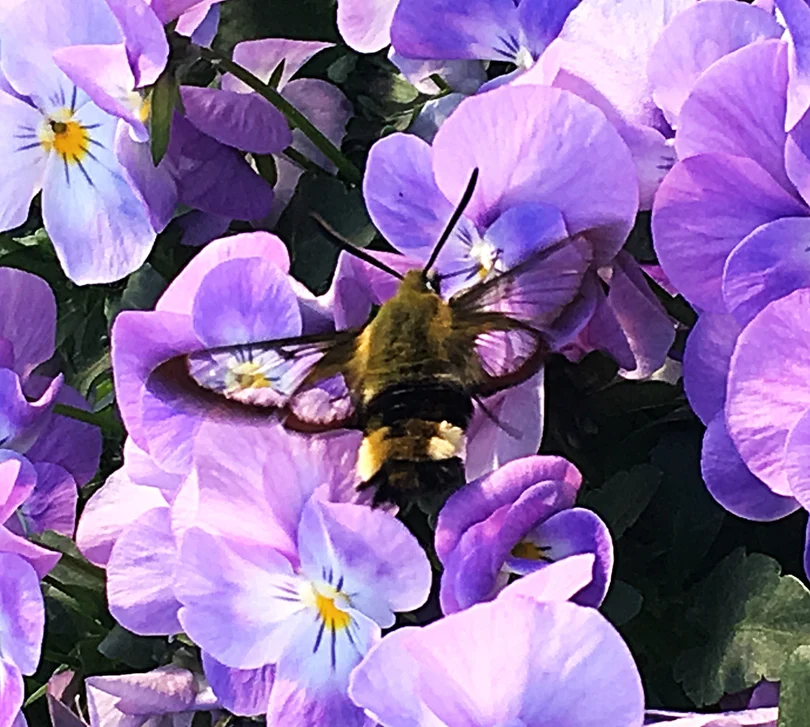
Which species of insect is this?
Hemaris fuciformis
